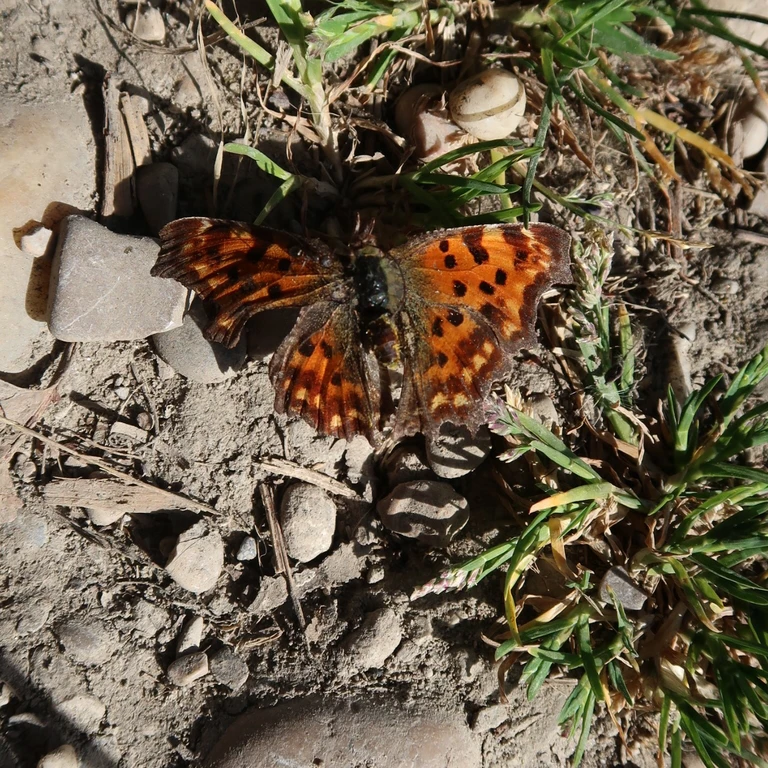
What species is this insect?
Polygonia c-album
